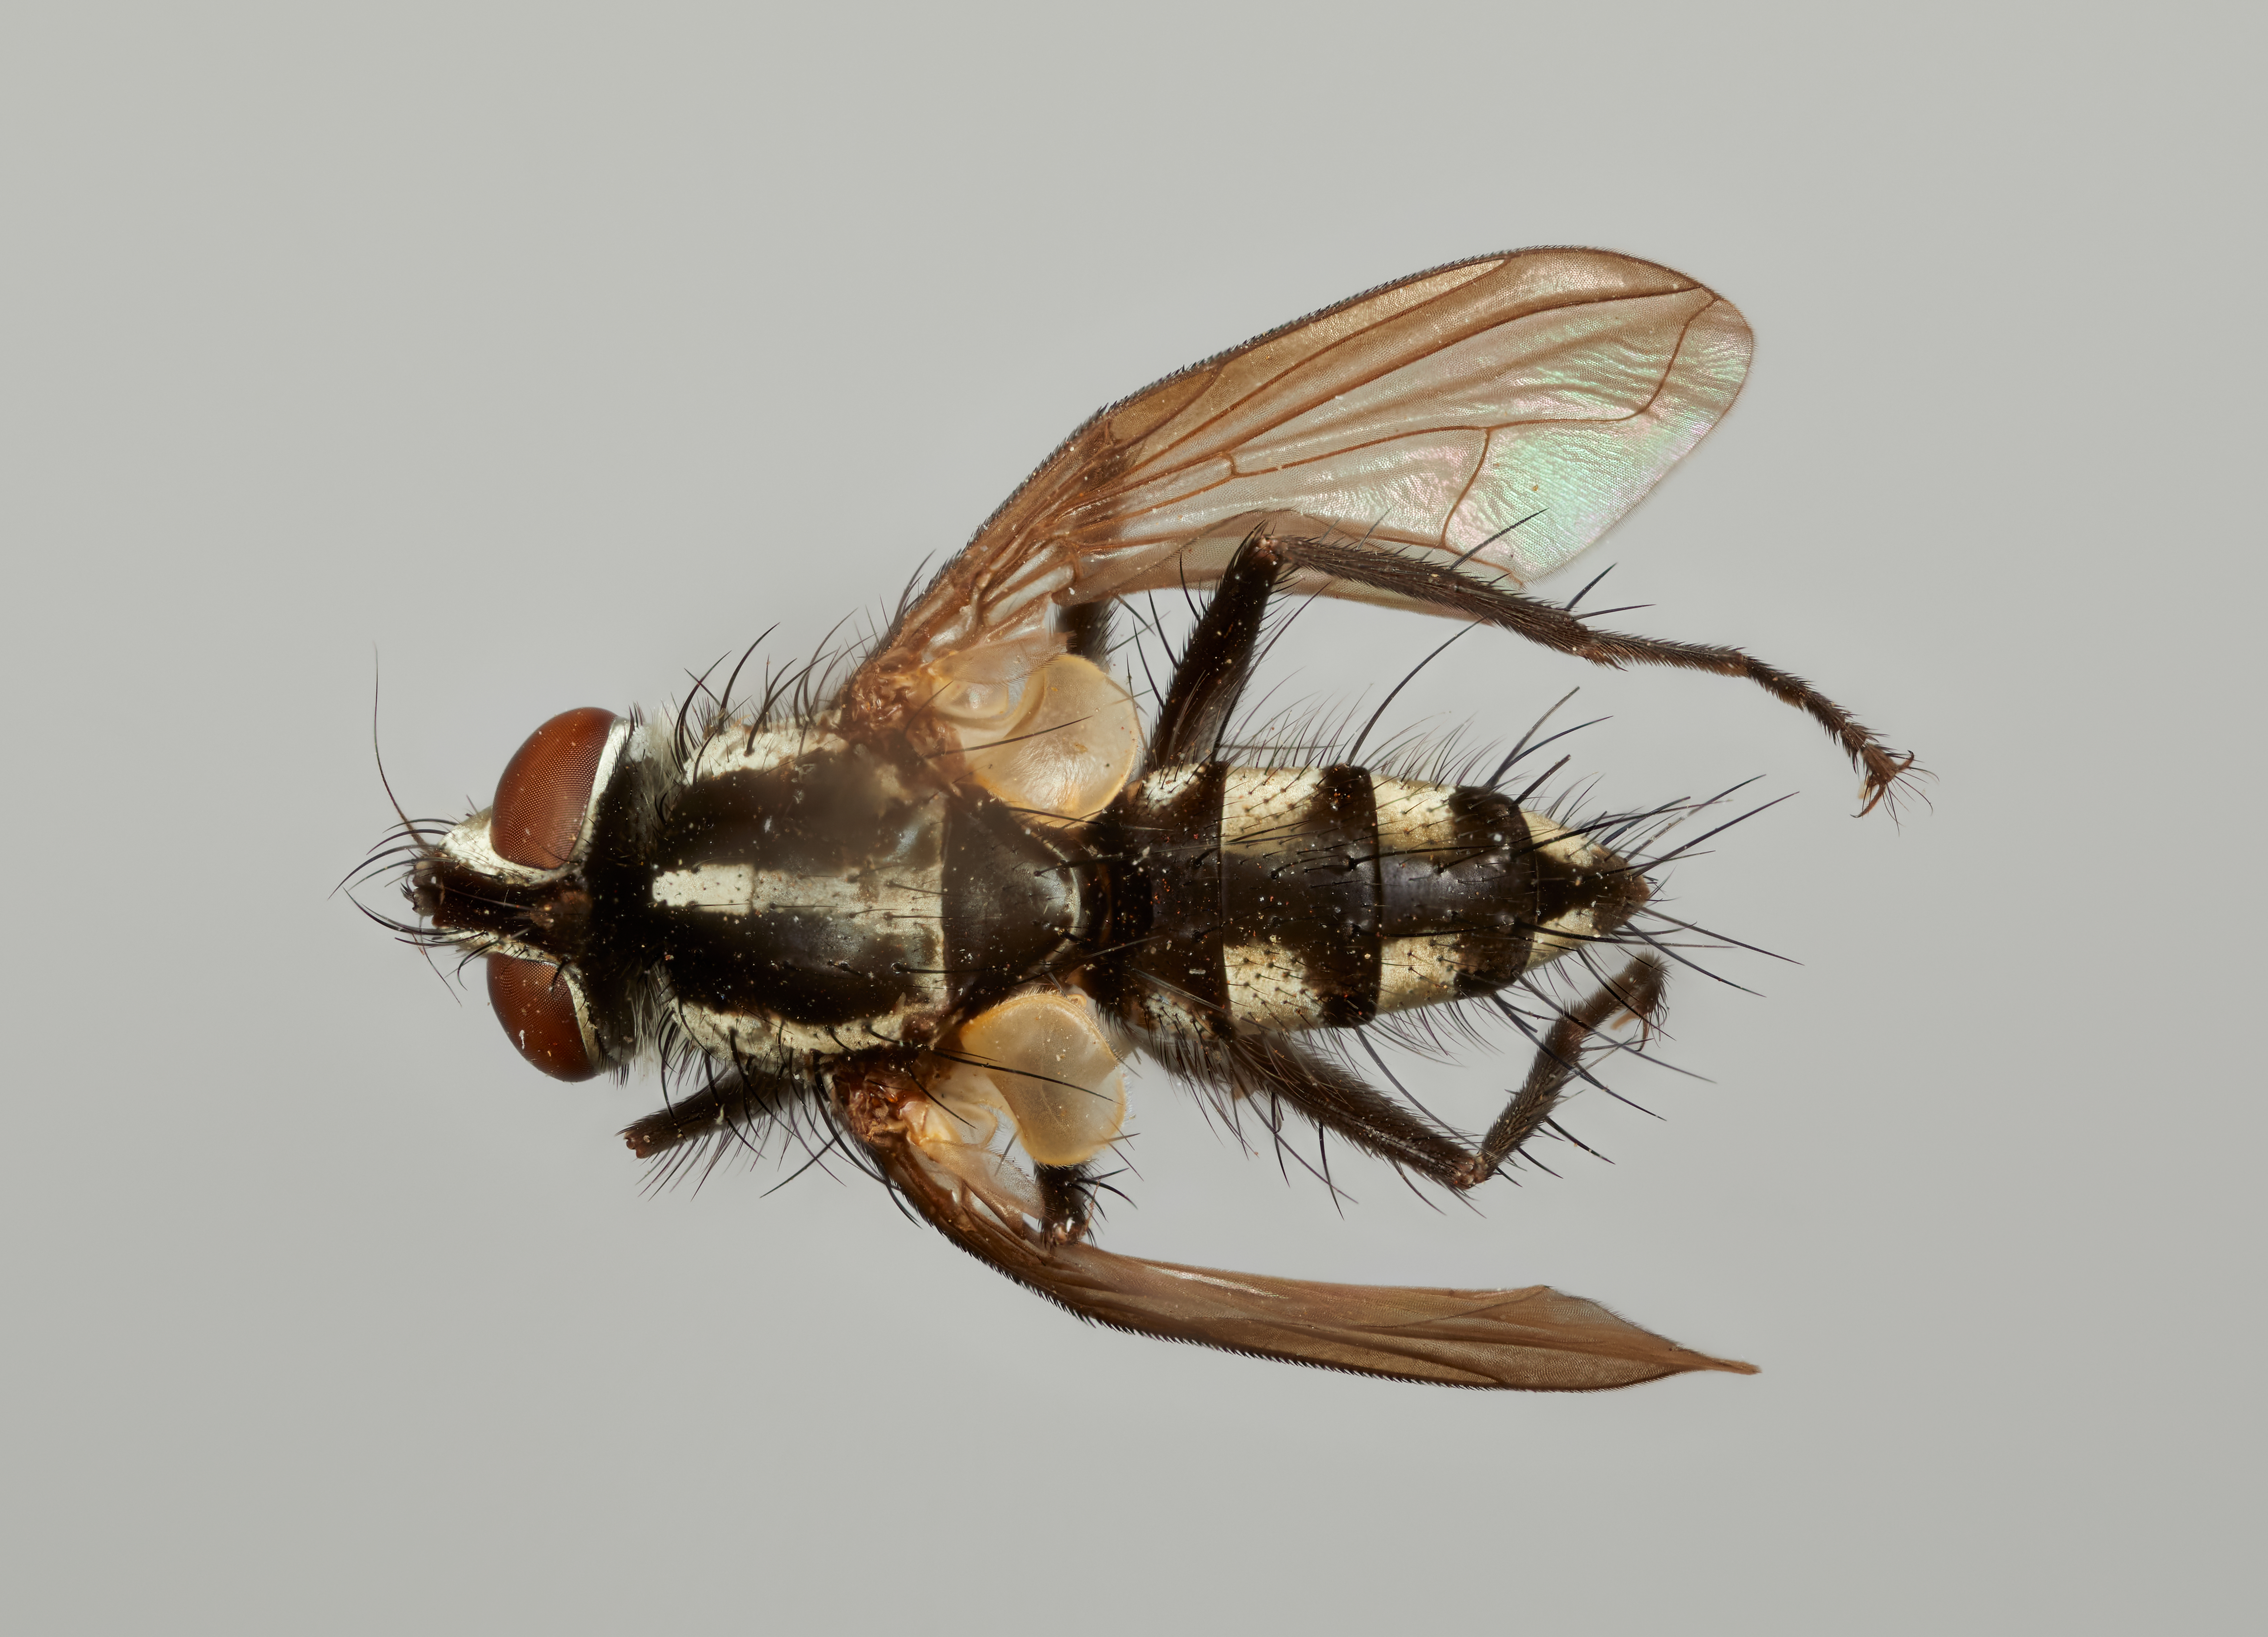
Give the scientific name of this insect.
Italydella chachapoyana
